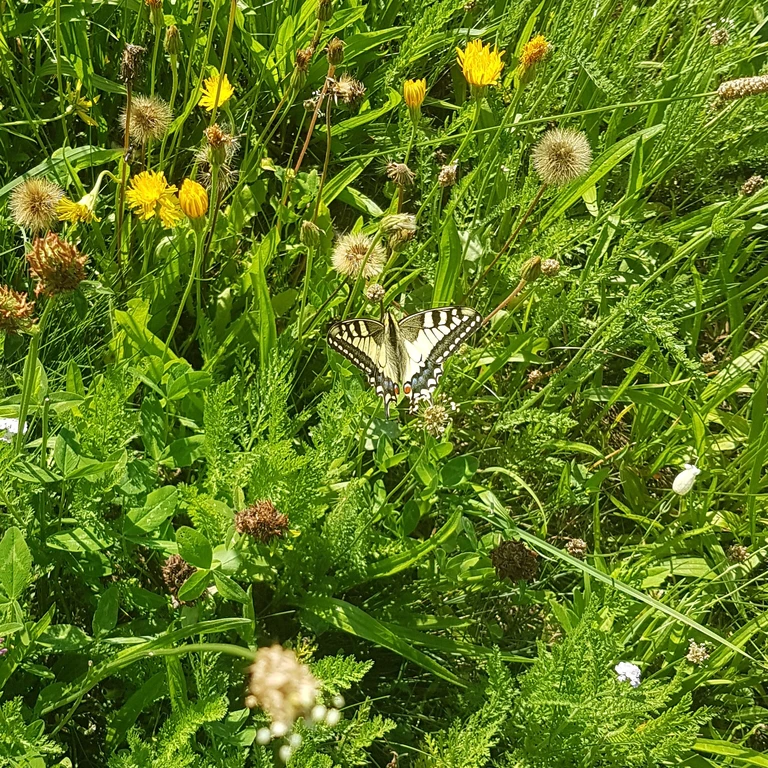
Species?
Papilio machaon
